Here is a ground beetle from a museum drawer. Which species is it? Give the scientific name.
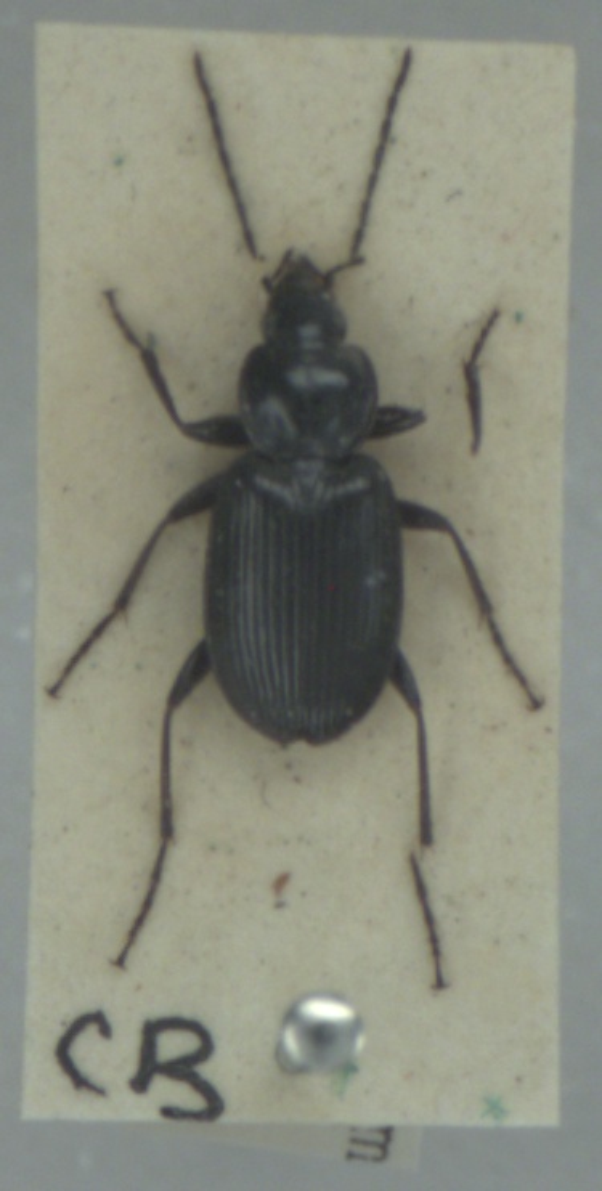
Agonum emarginatum
